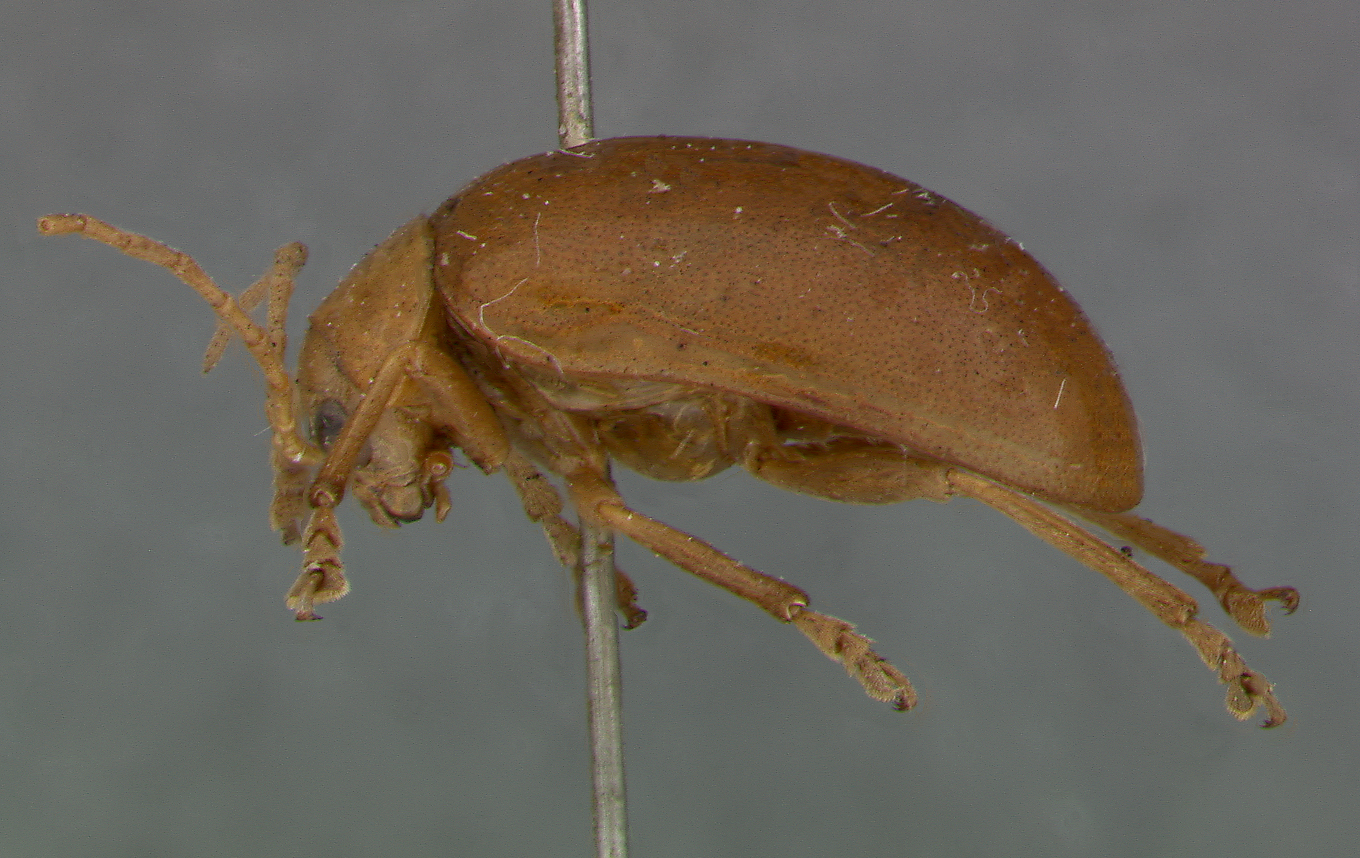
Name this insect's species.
Oides bakeri
